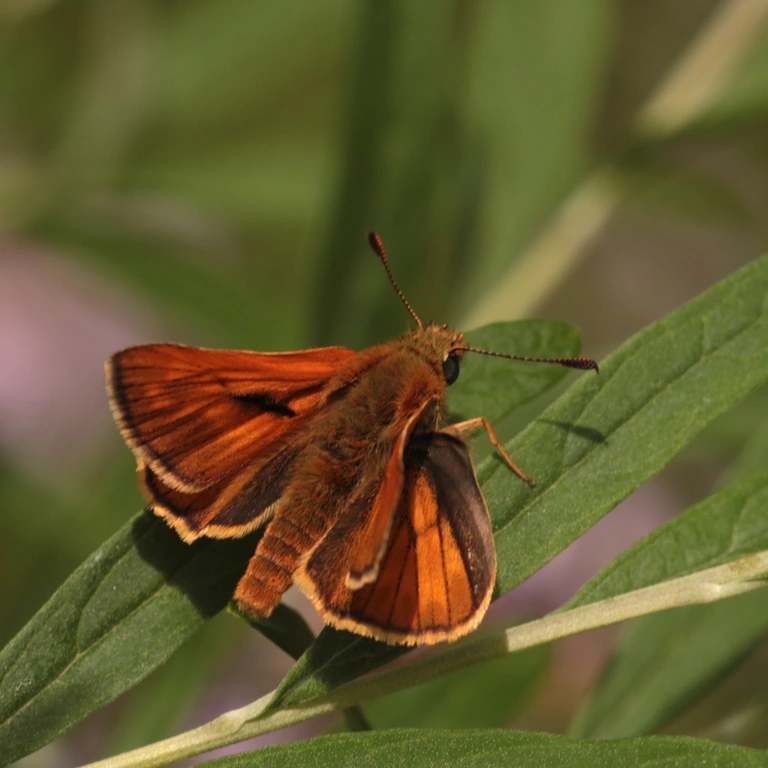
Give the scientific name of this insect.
Ochlodes sylvanus (also Ochlodes venata)
